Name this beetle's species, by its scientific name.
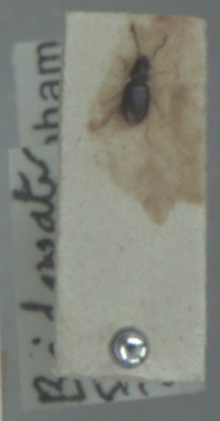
Tachys bistriatus
